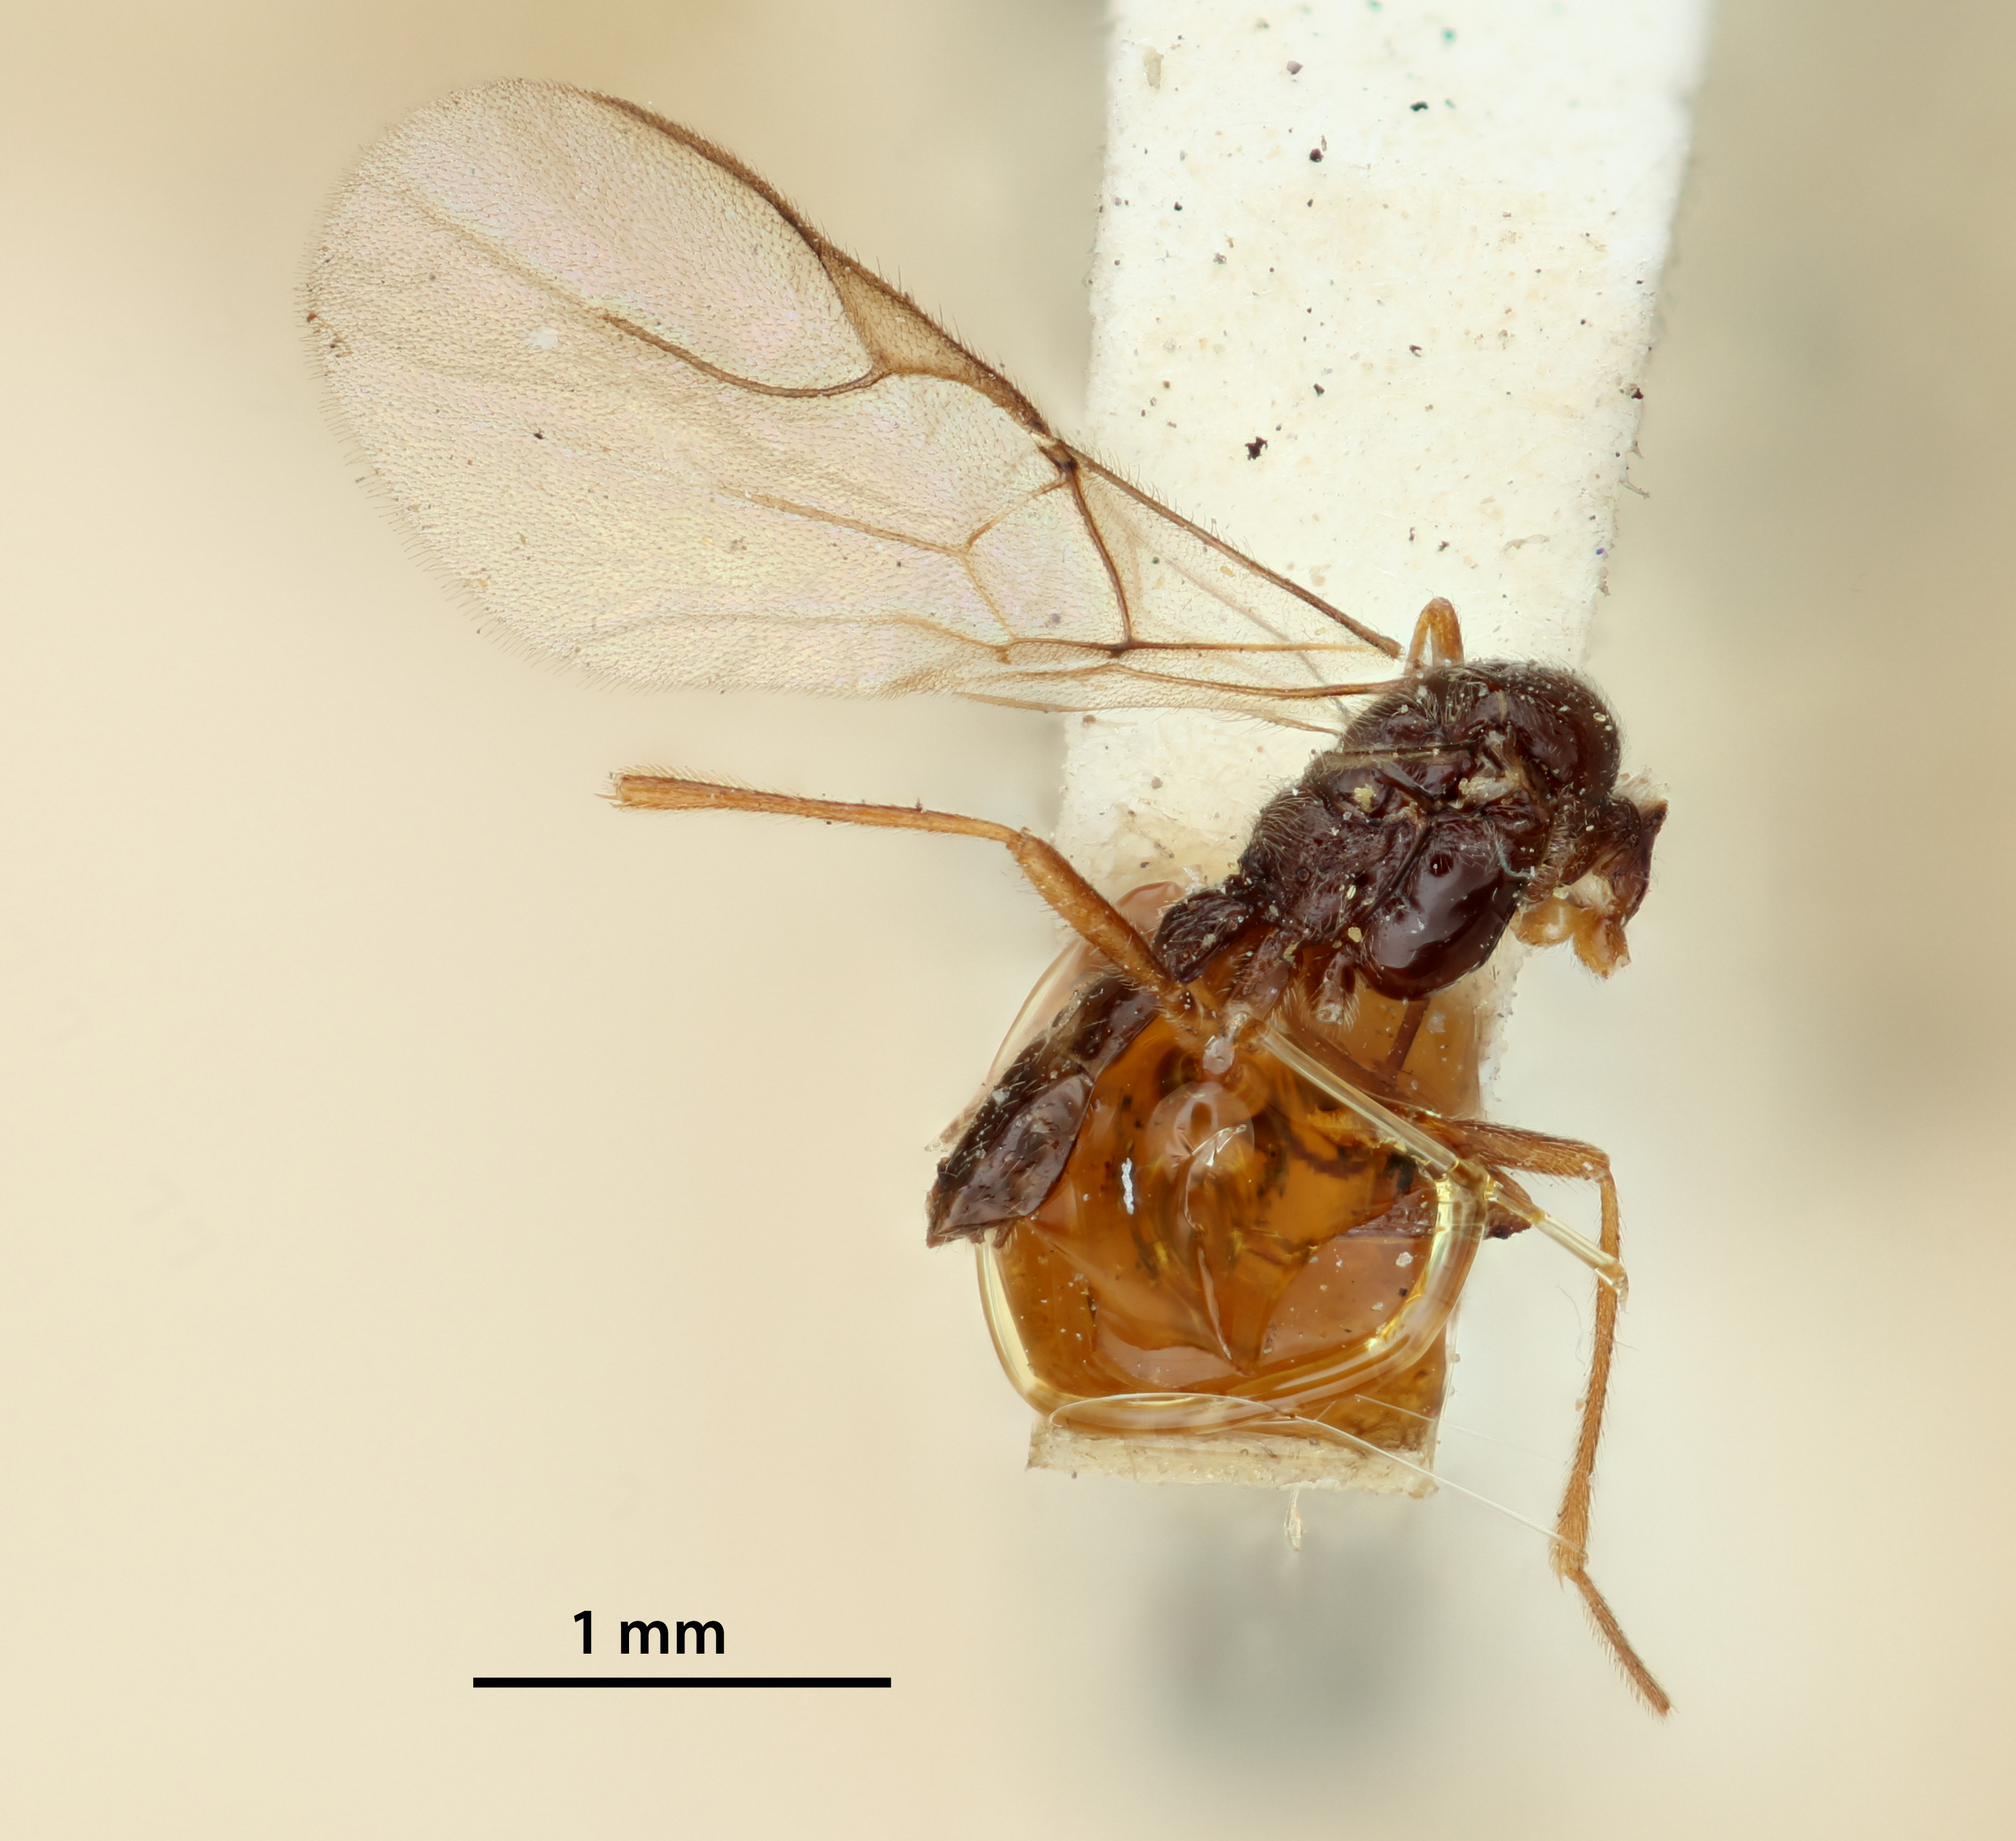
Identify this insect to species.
Praon alaskensis
